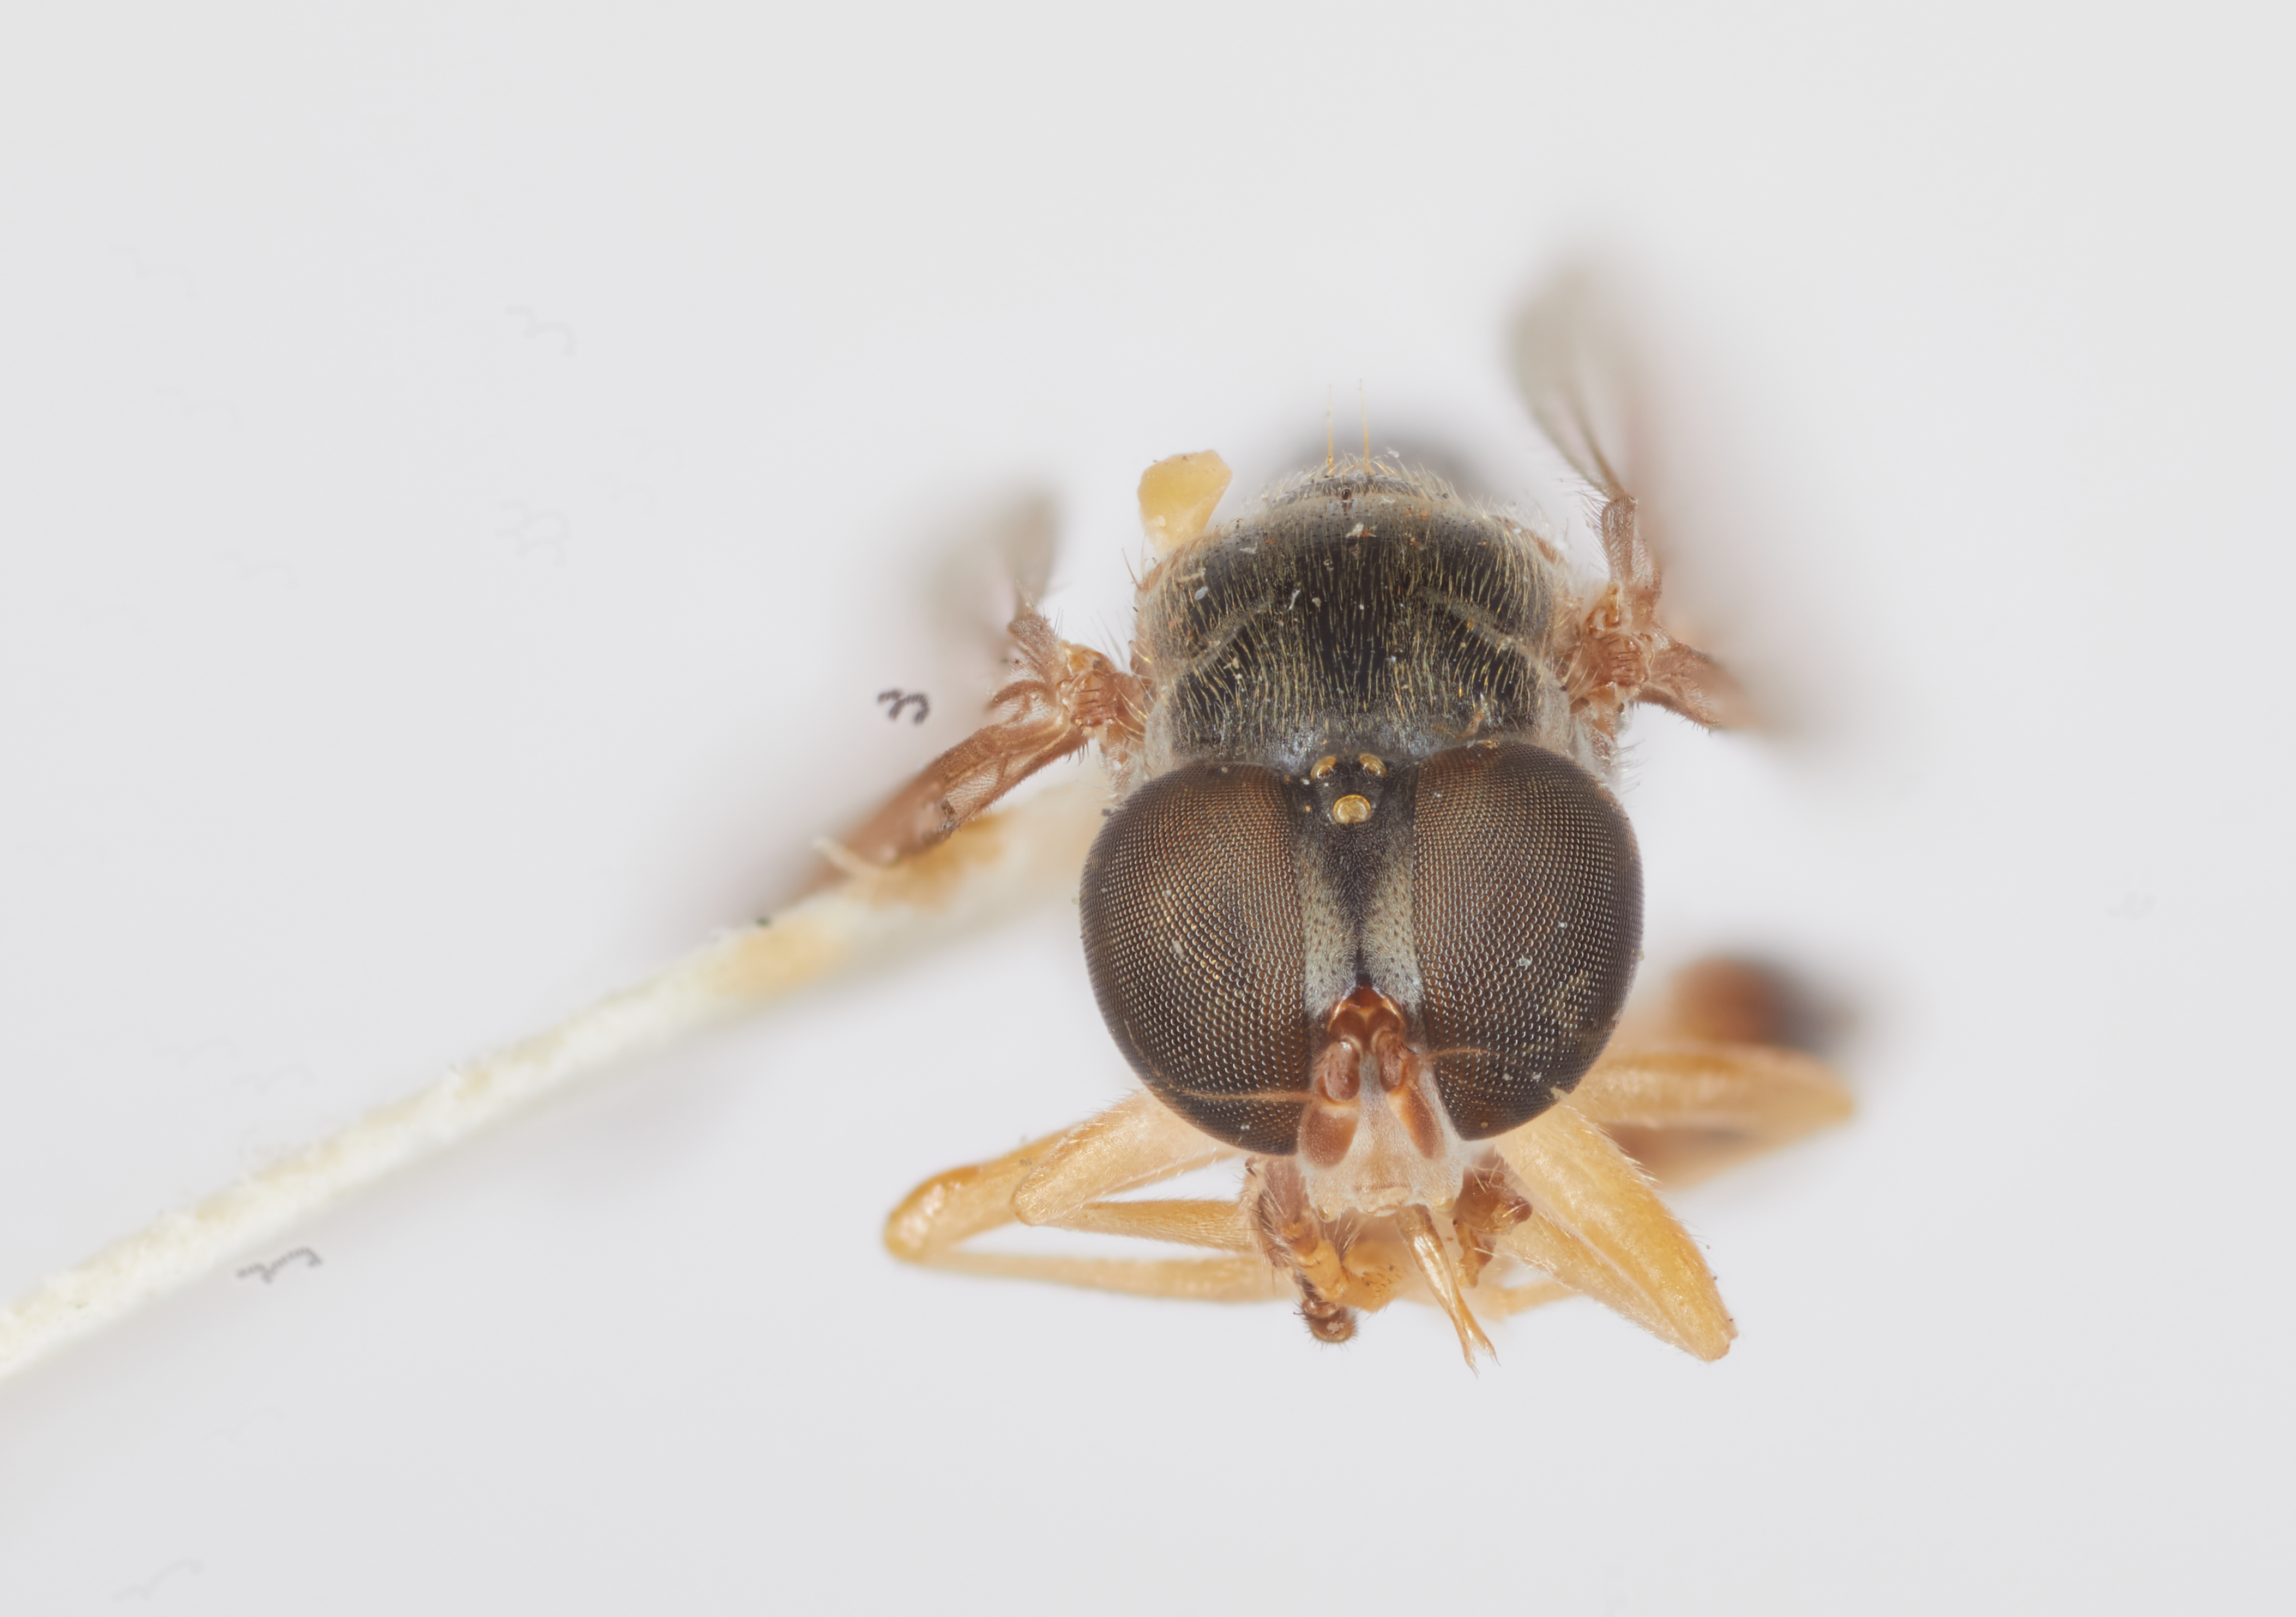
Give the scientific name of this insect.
Sphegina flavimana
